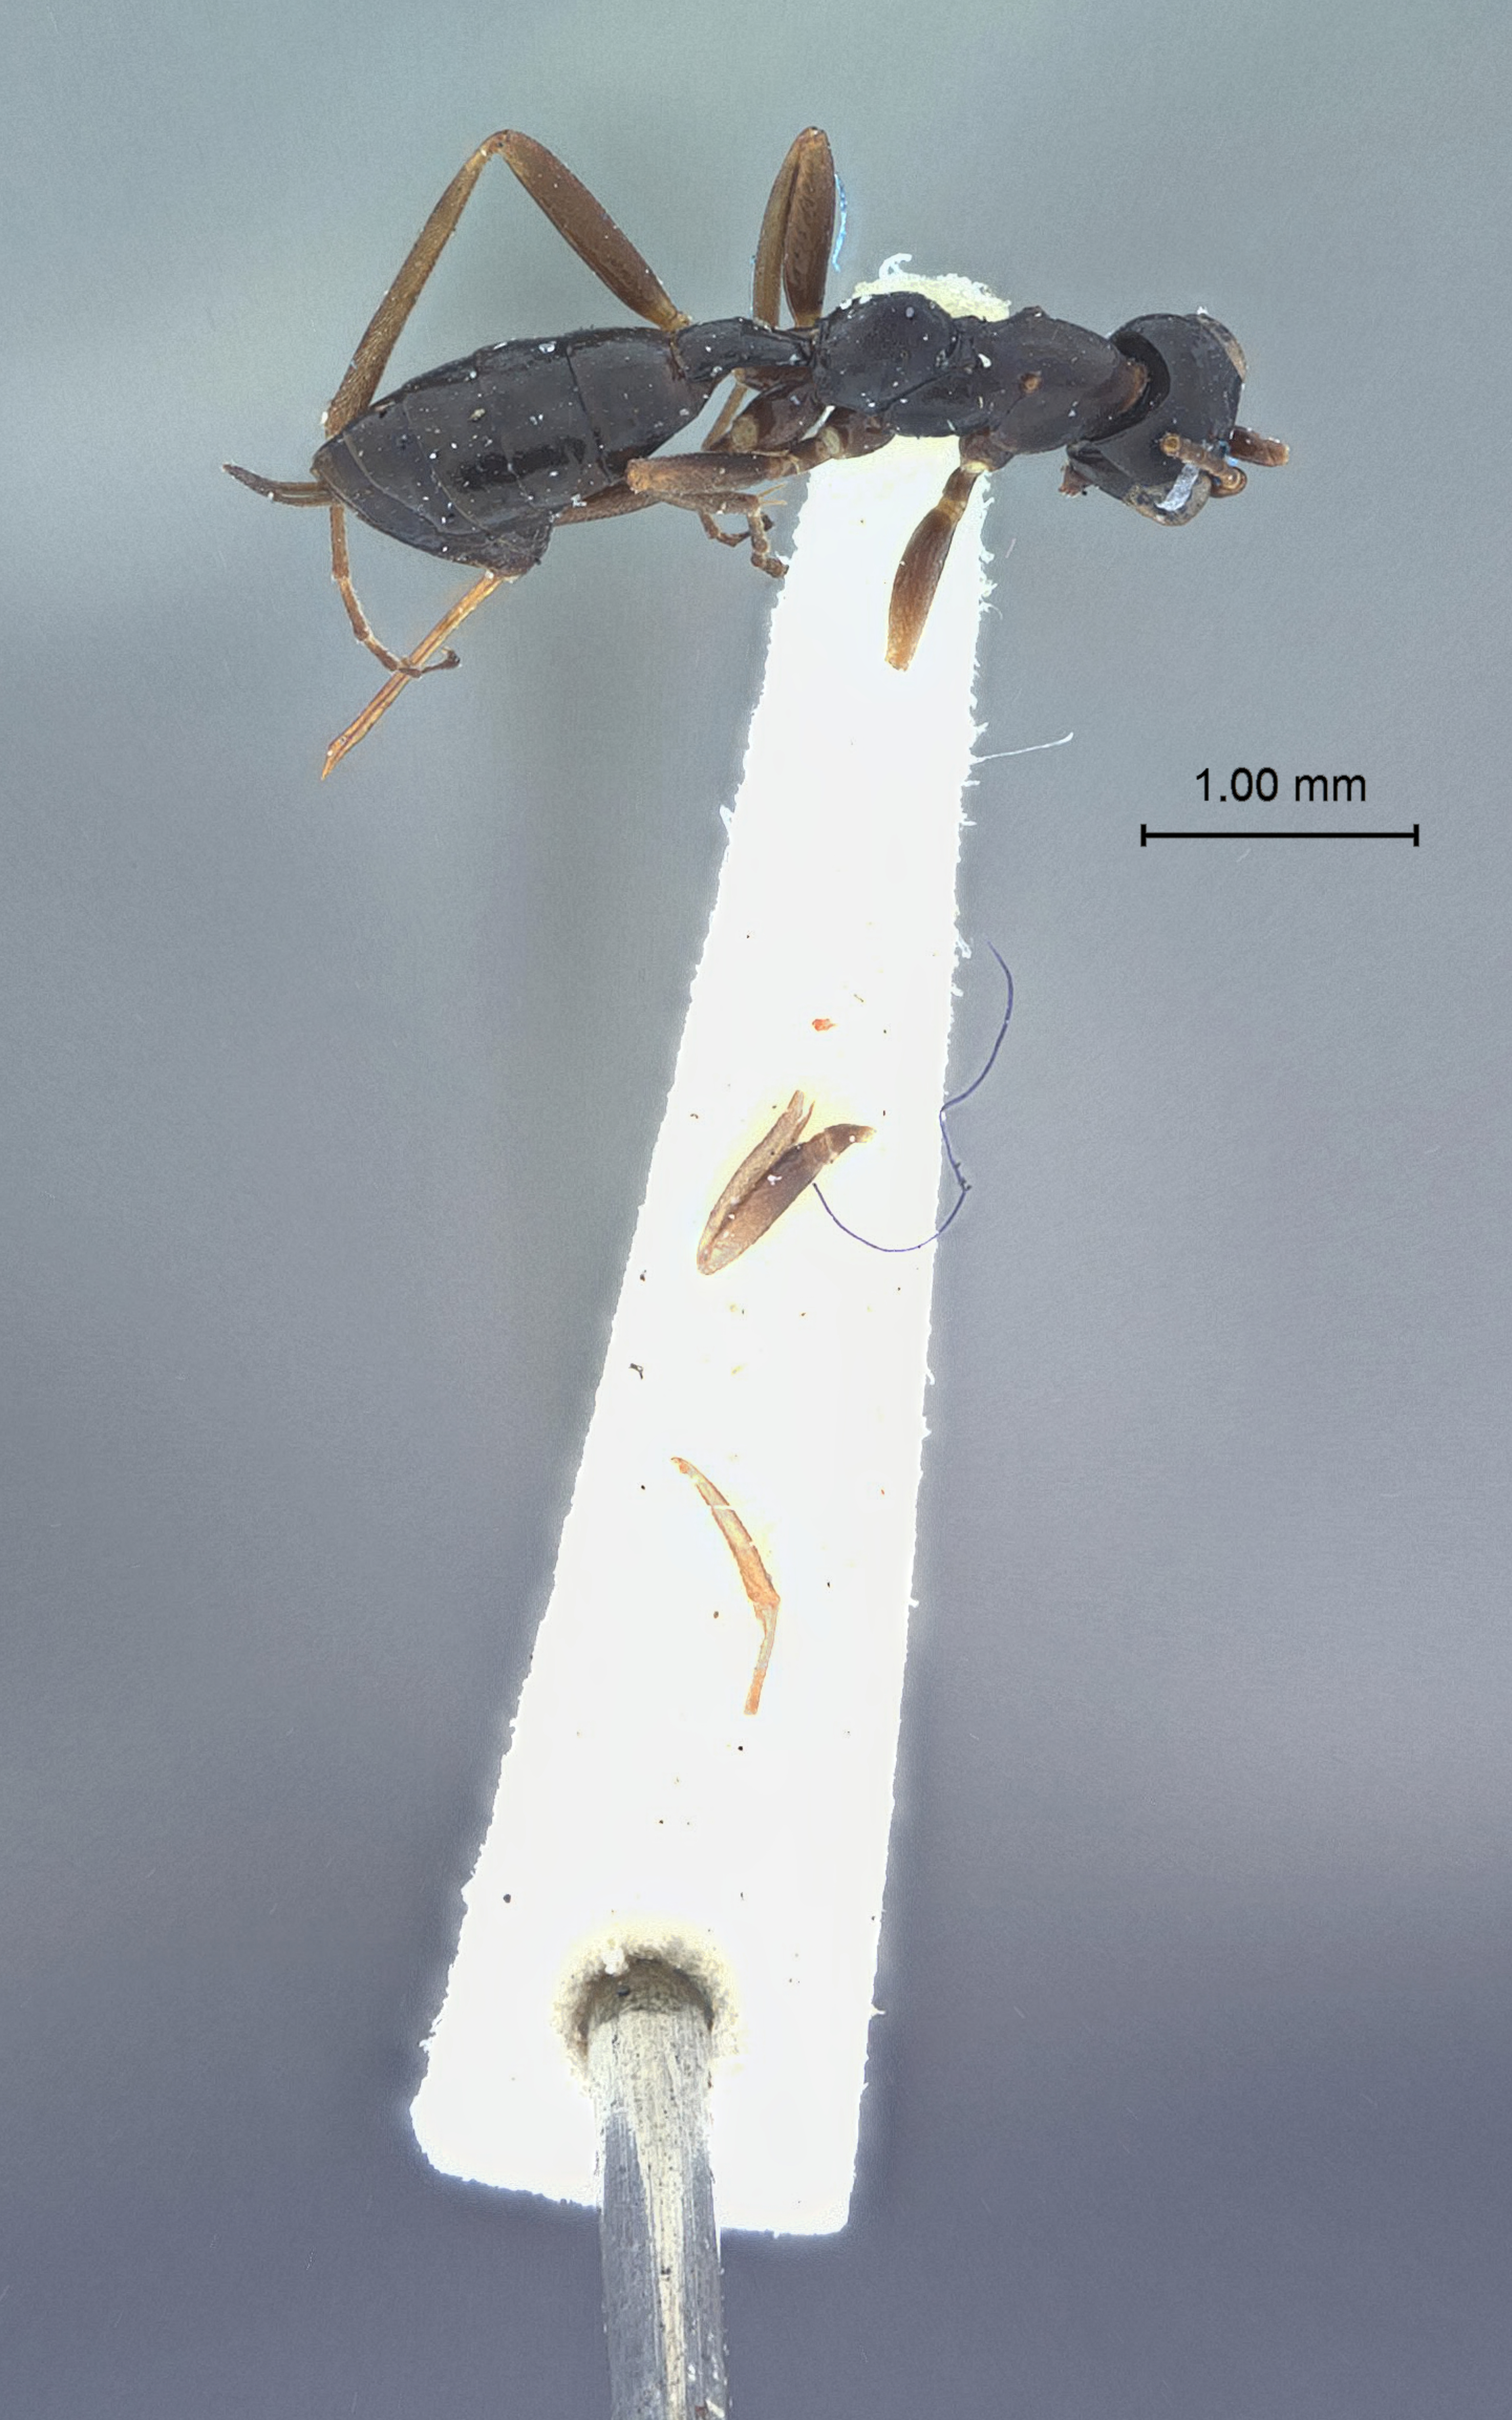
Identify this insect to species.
Pezomachus utahensis
